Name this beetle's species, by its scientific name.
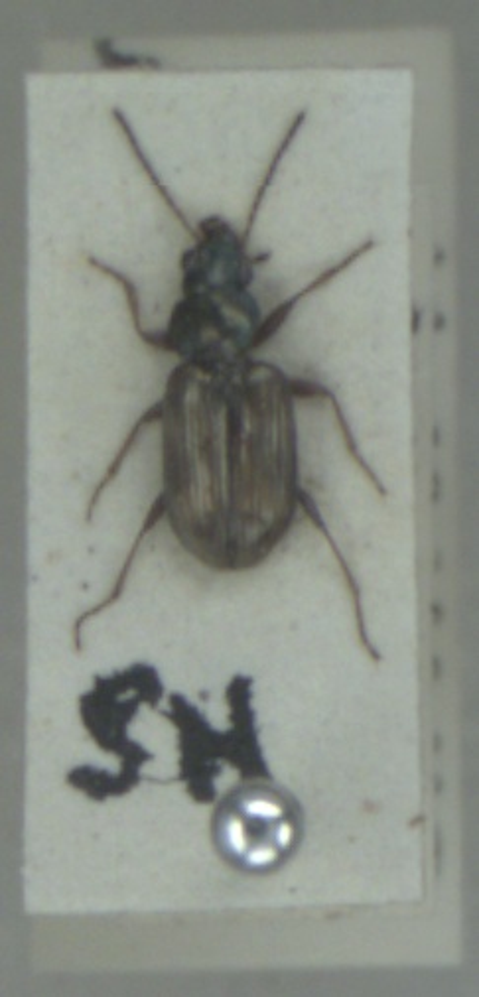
Bembidion varium
